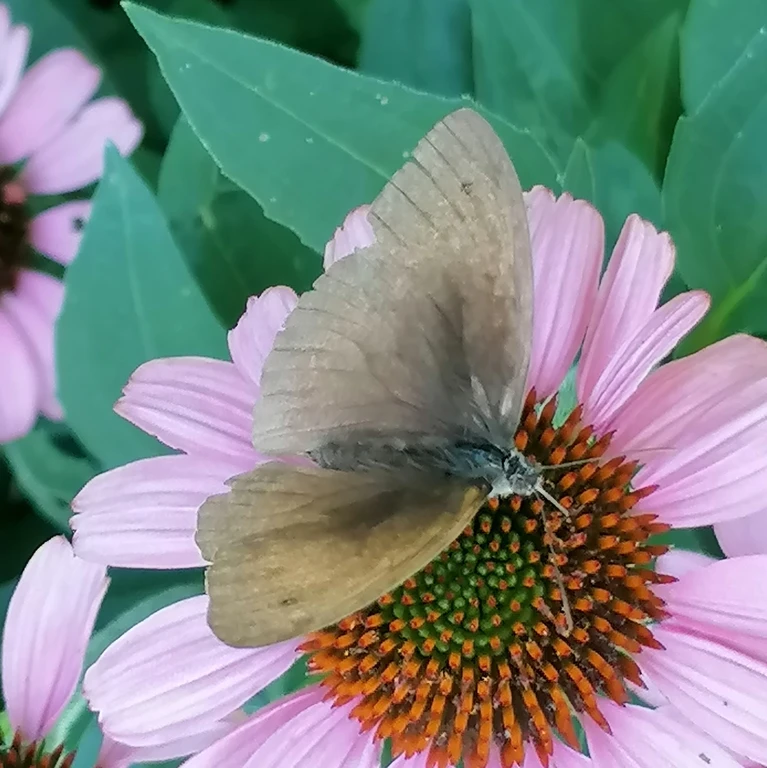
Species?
Maniola jurtina
